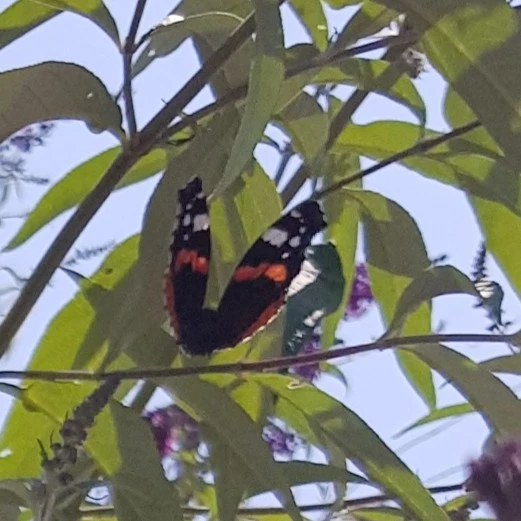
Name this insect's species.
Vanessa atalanta
